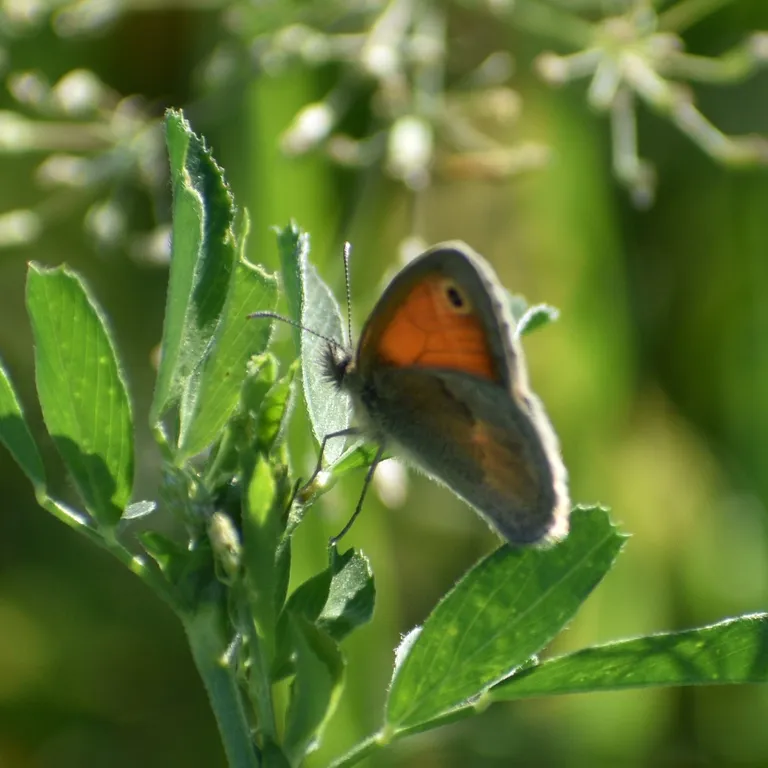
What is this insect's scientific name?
Coenonympha pamphilus
